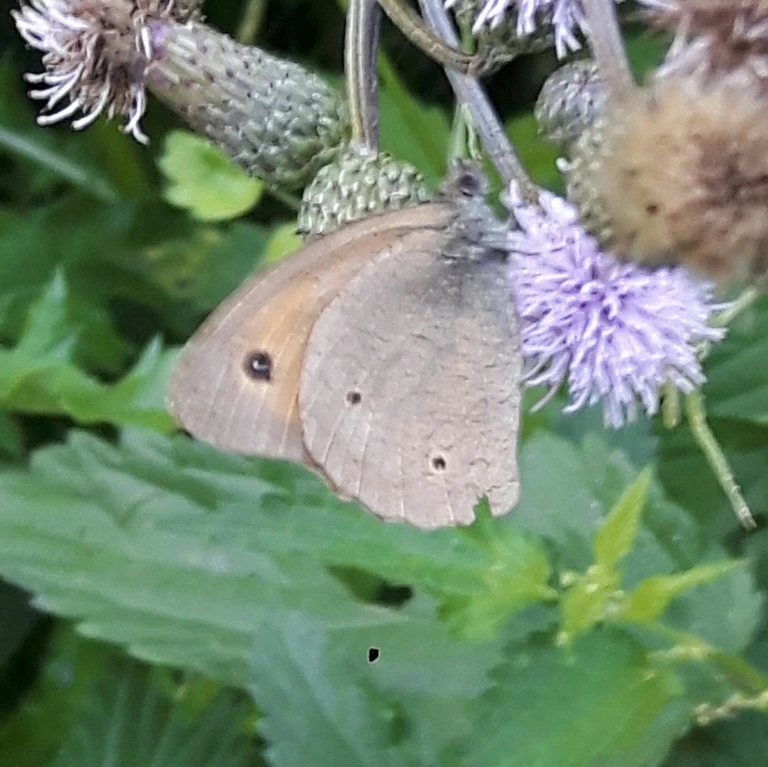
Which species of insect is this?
Maniola jurtina
